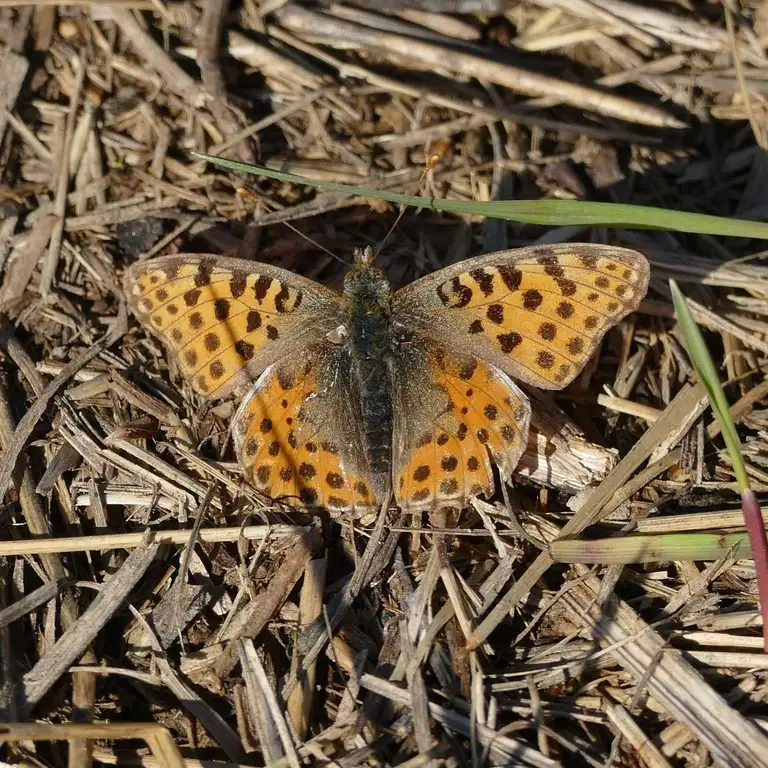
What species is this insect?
Issoria lathonia
